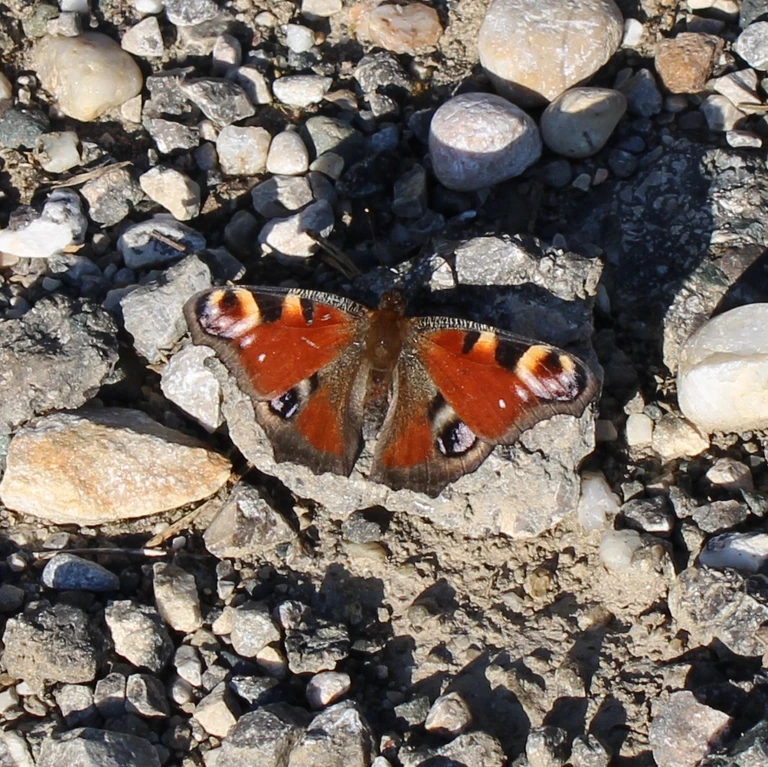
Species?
Aglais io
